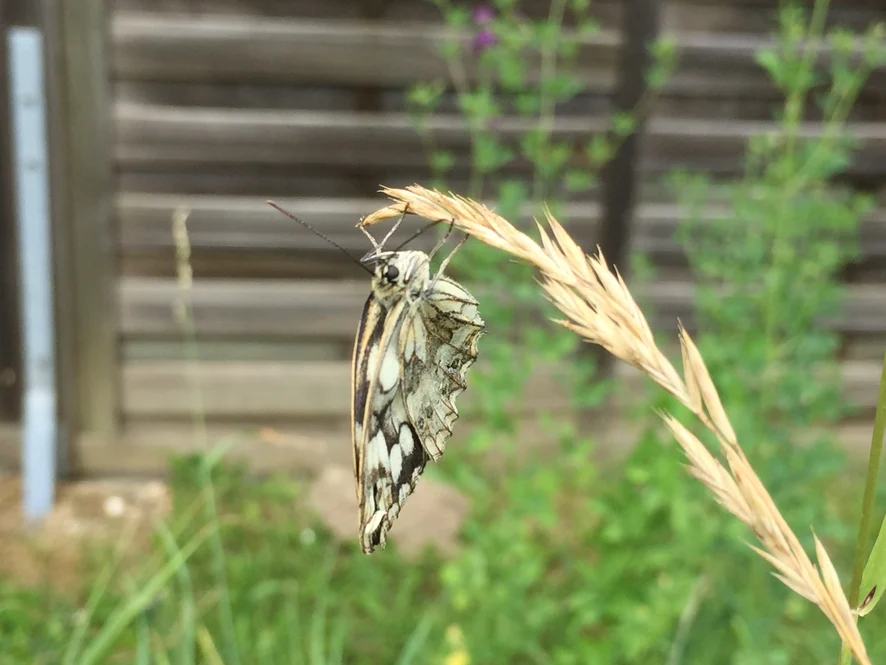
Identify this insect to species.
Melanargia galathea
